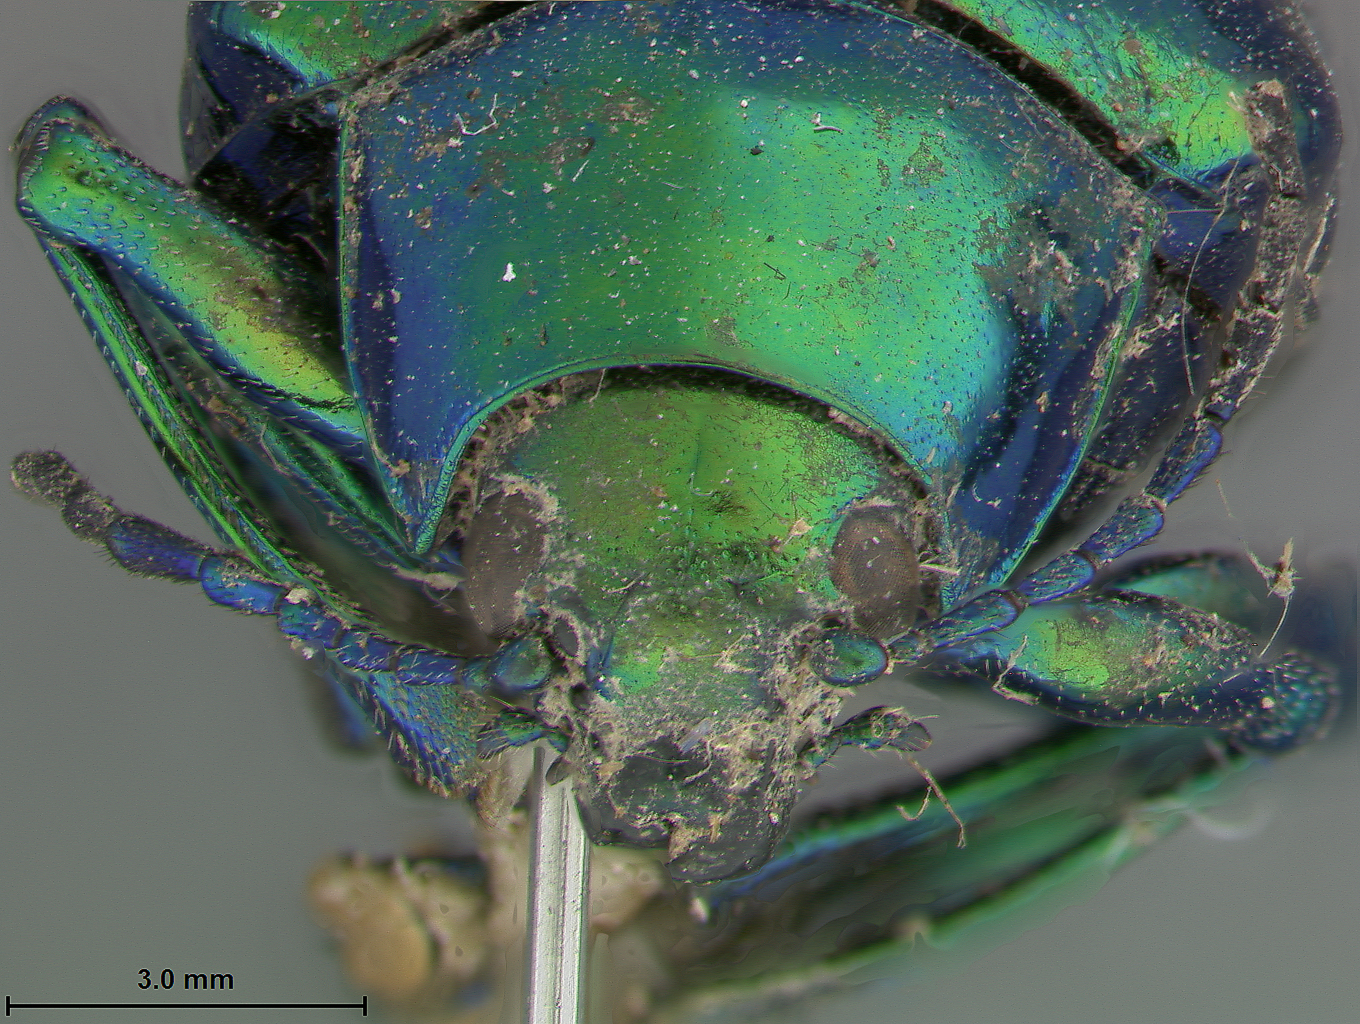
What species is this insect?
Eumolpus viriditarsis
